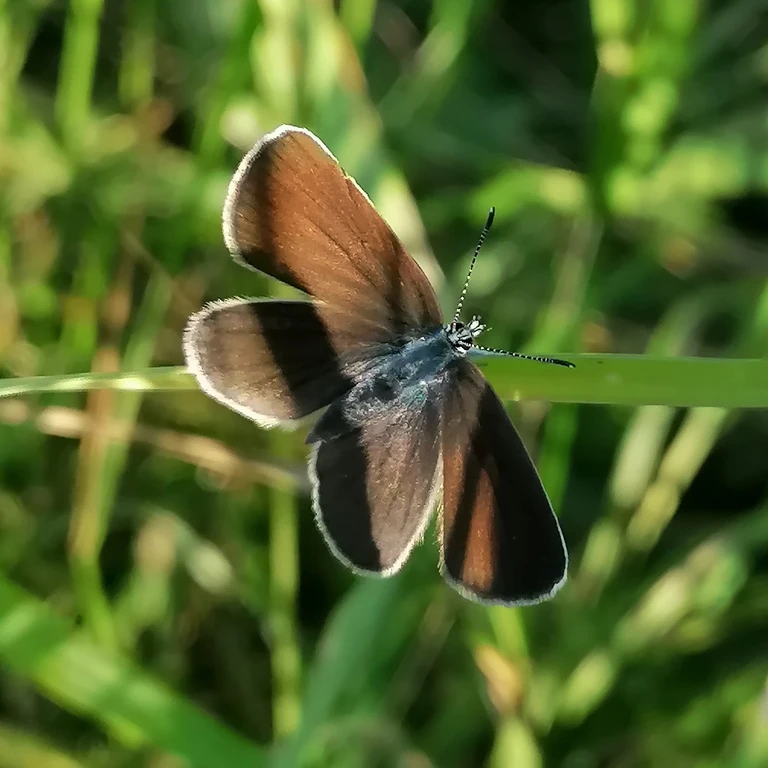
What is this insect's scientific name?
Cyaniris semiargus
